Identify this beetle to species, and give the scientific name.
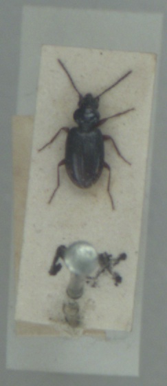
Bembidion lunulatum
